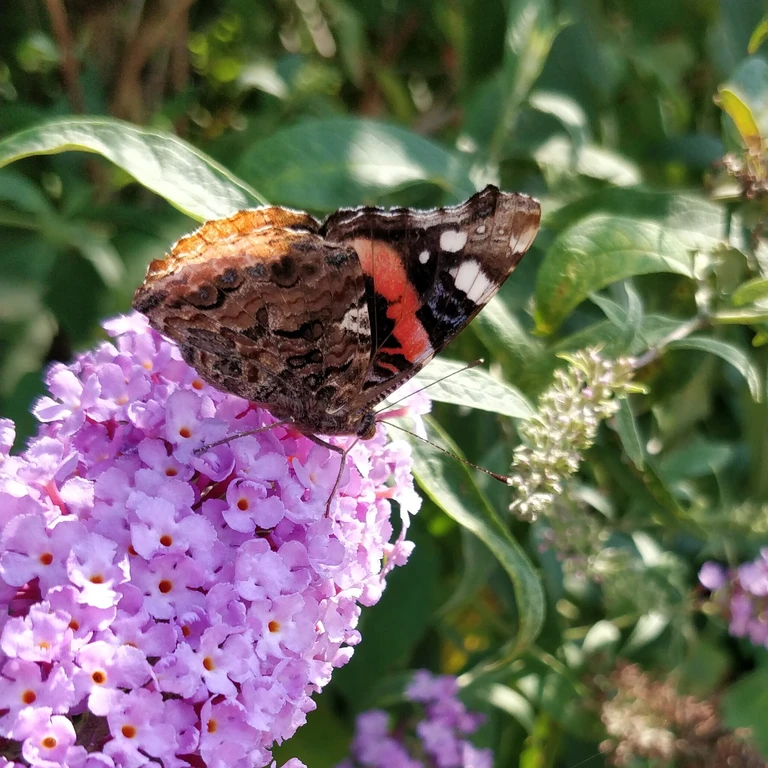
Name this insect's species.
Vanessa atalanta
